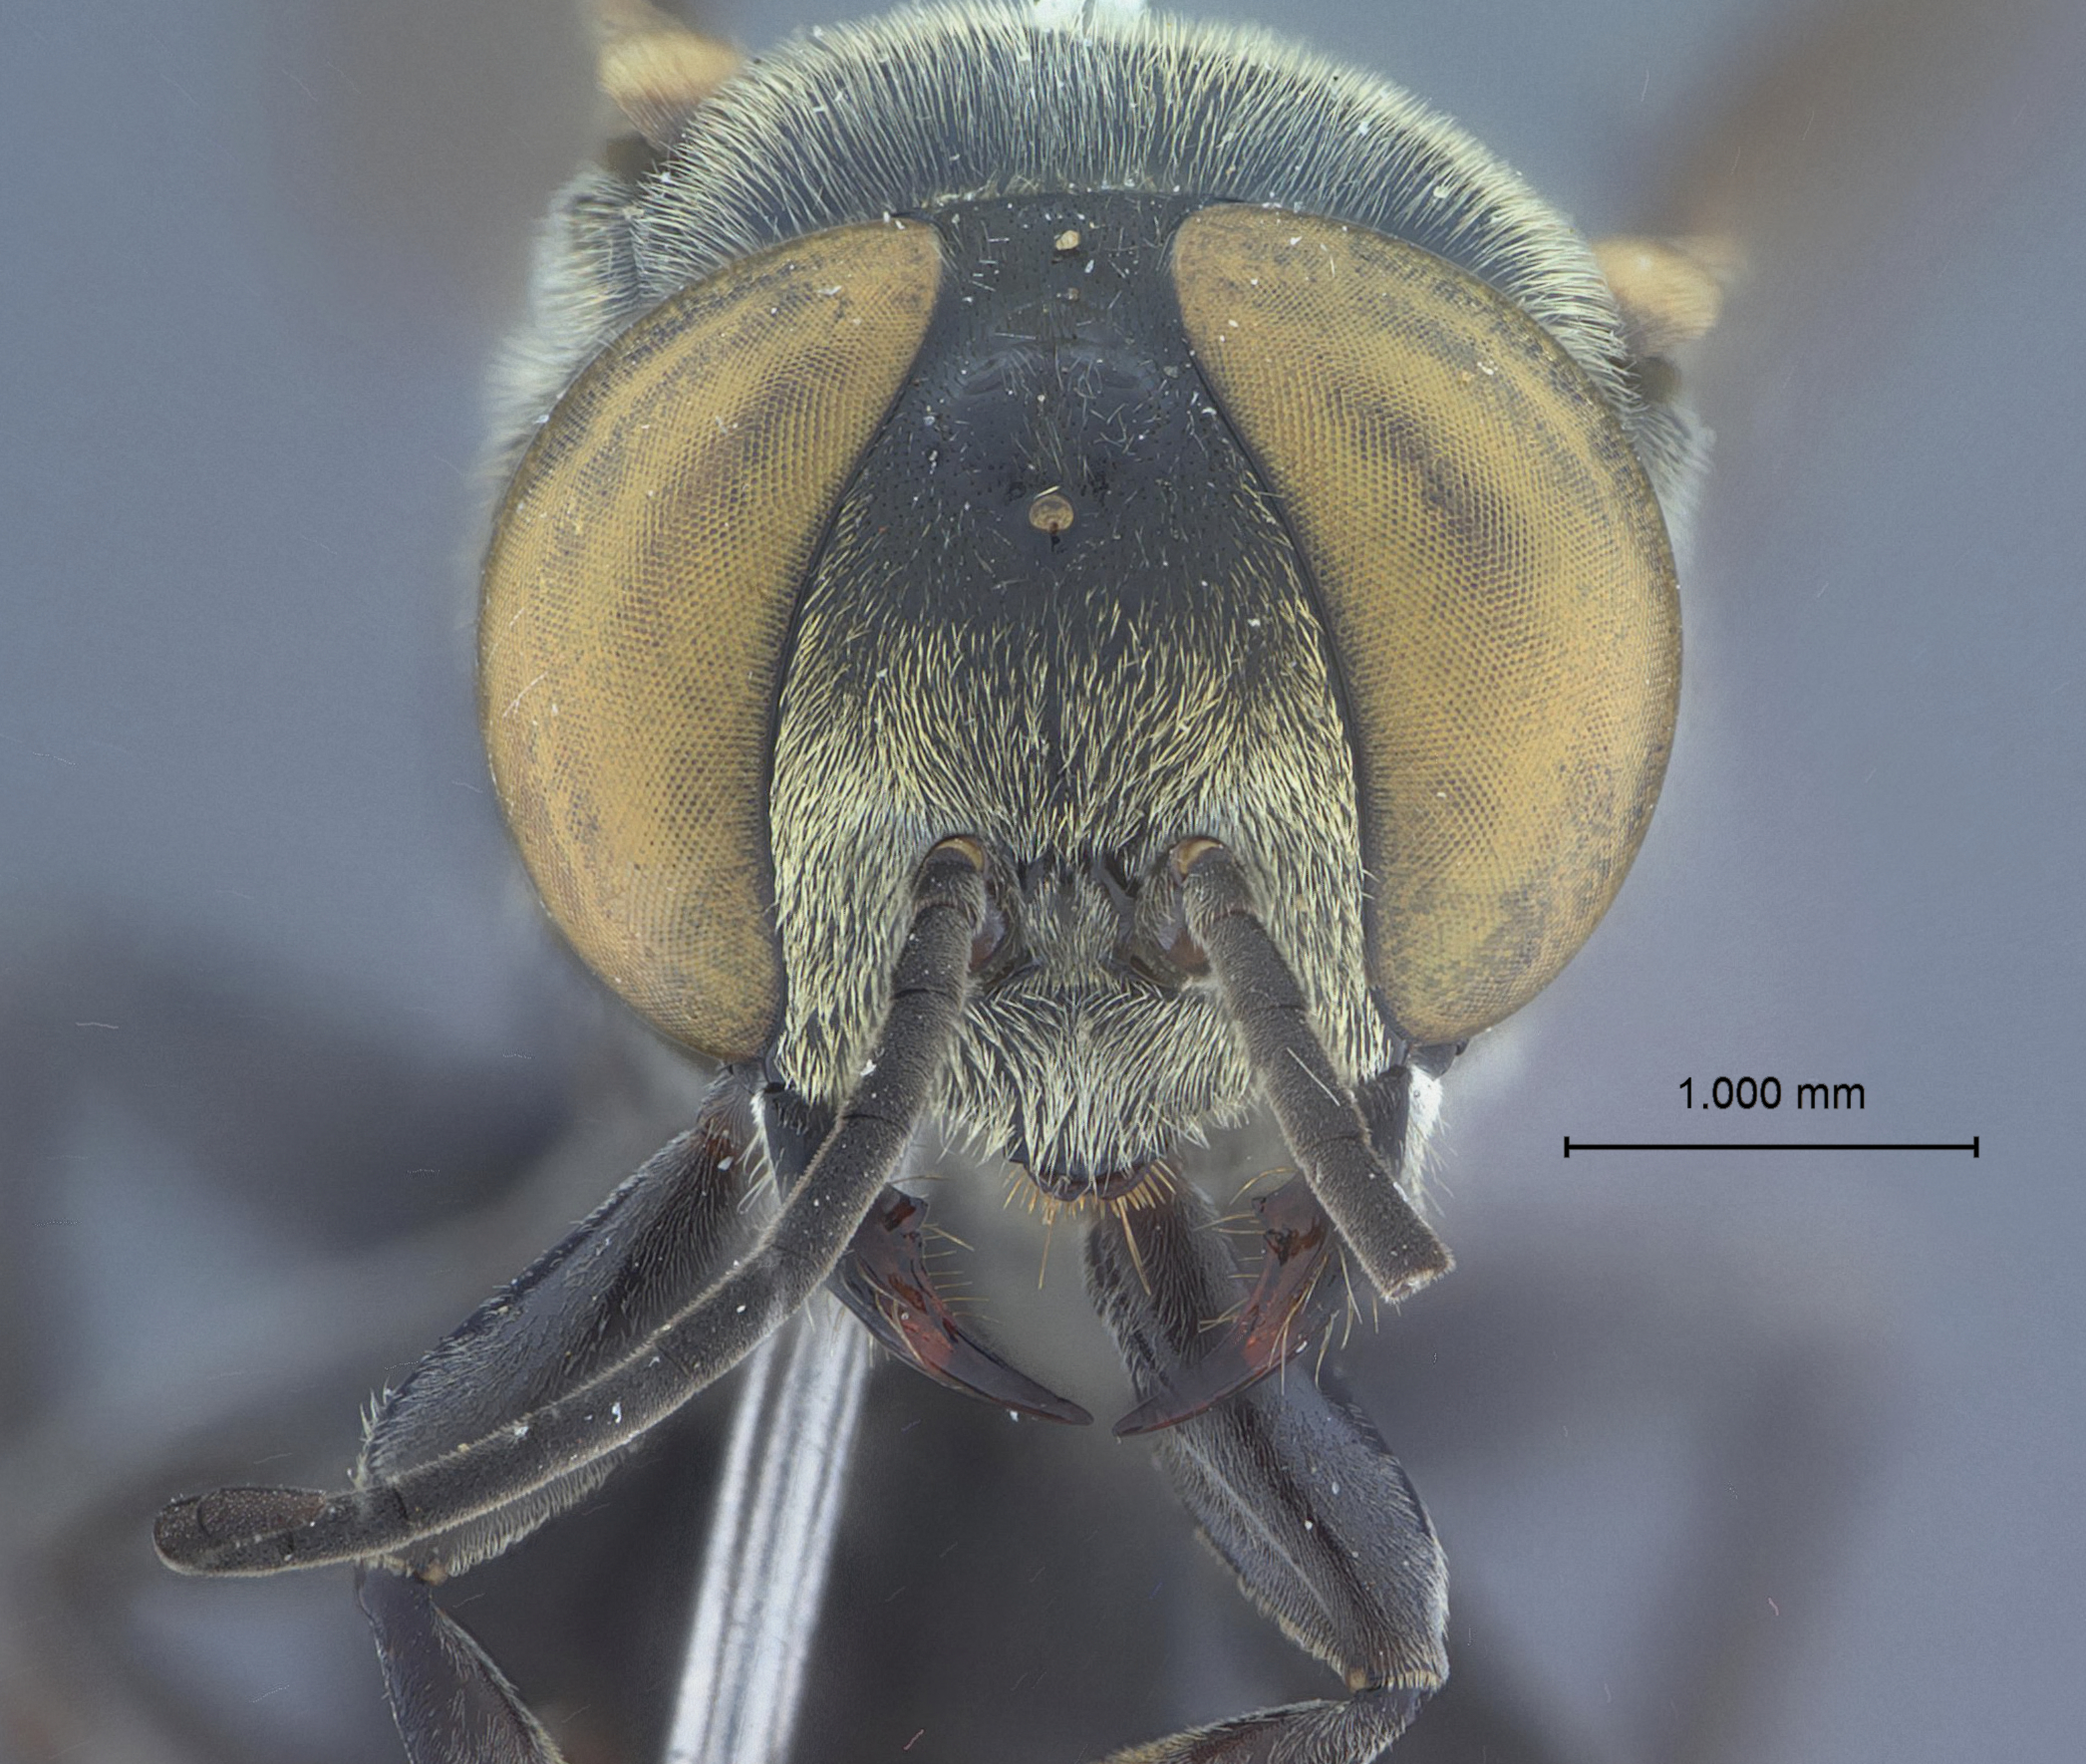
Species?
Tachysphex changi
